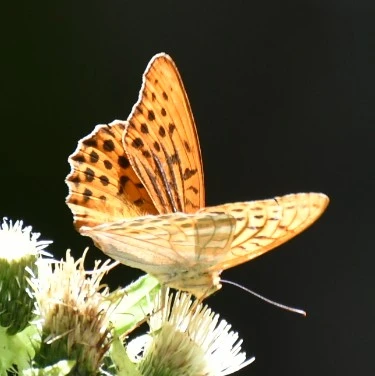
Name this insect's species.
Argynnis paphia
